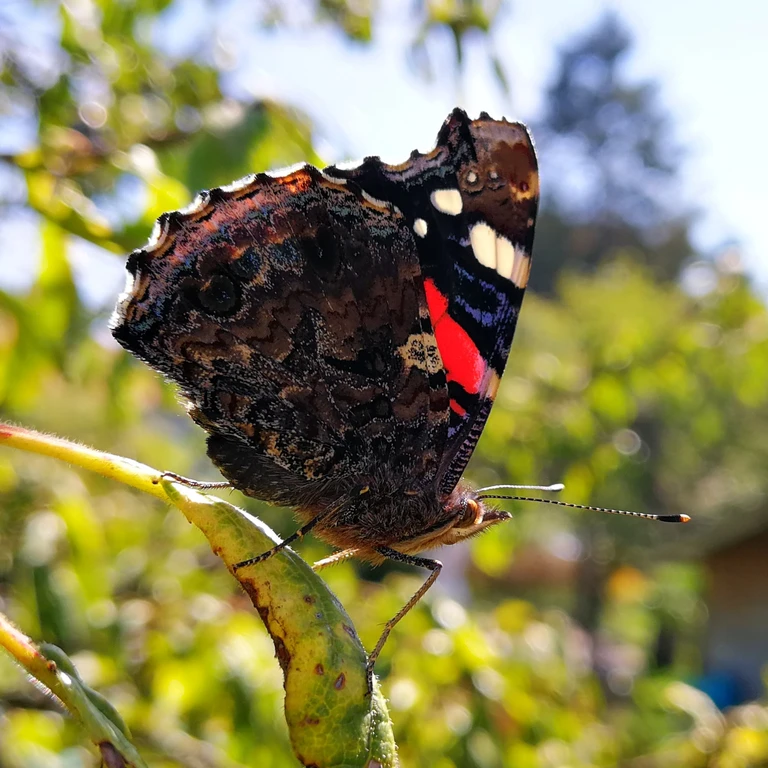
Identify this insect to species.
Vanessa atalanta
